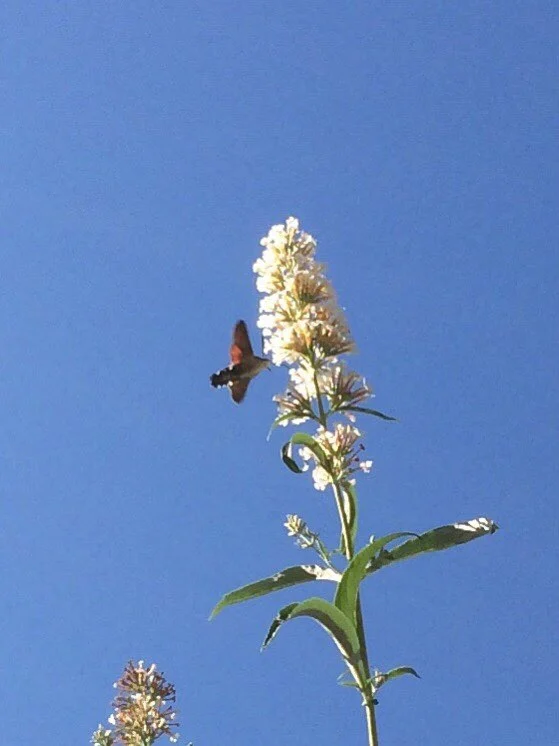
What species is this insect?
Macroglossum stellatarum
